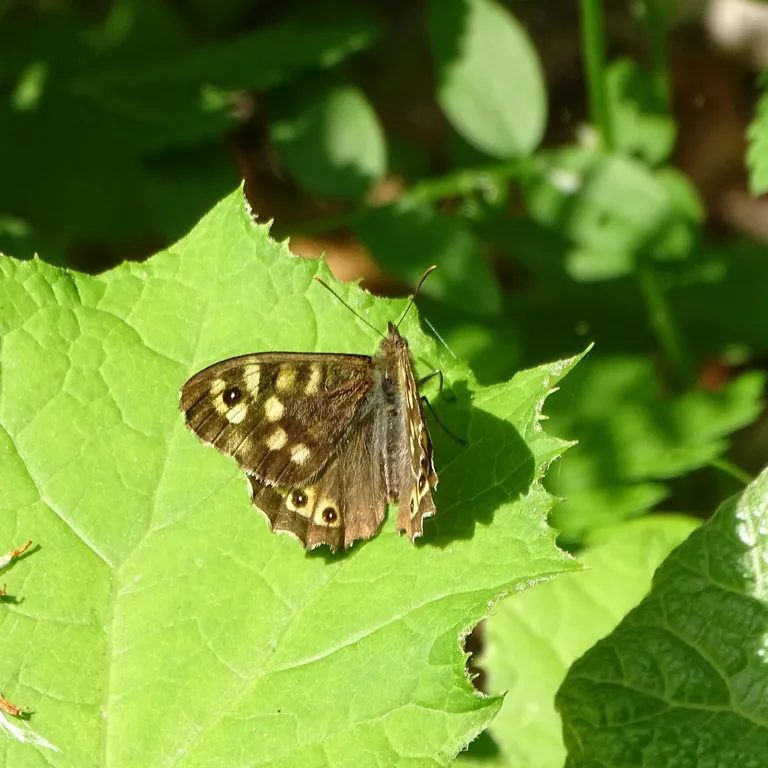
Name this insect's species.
Pararge aegeria
